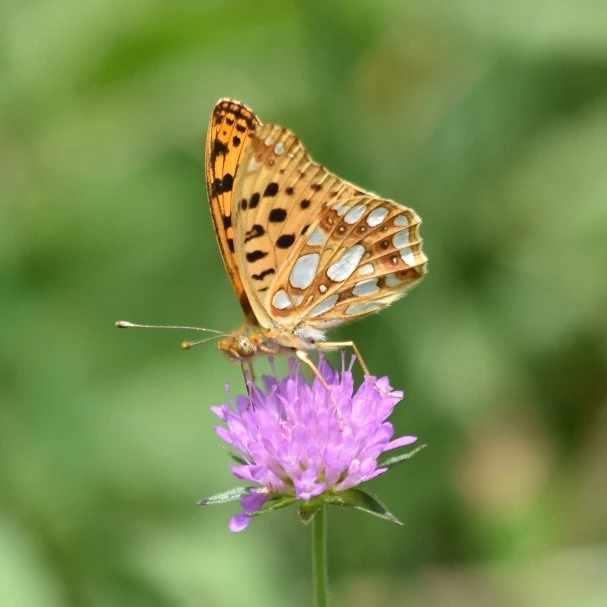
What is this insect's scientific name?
Issoria lathonia
